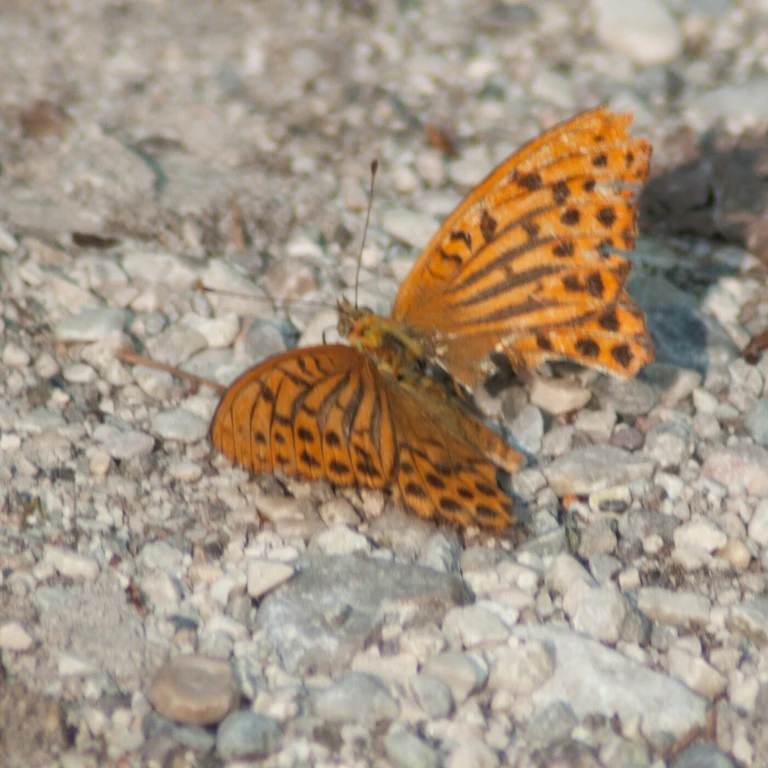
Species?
Argynnis paphia
